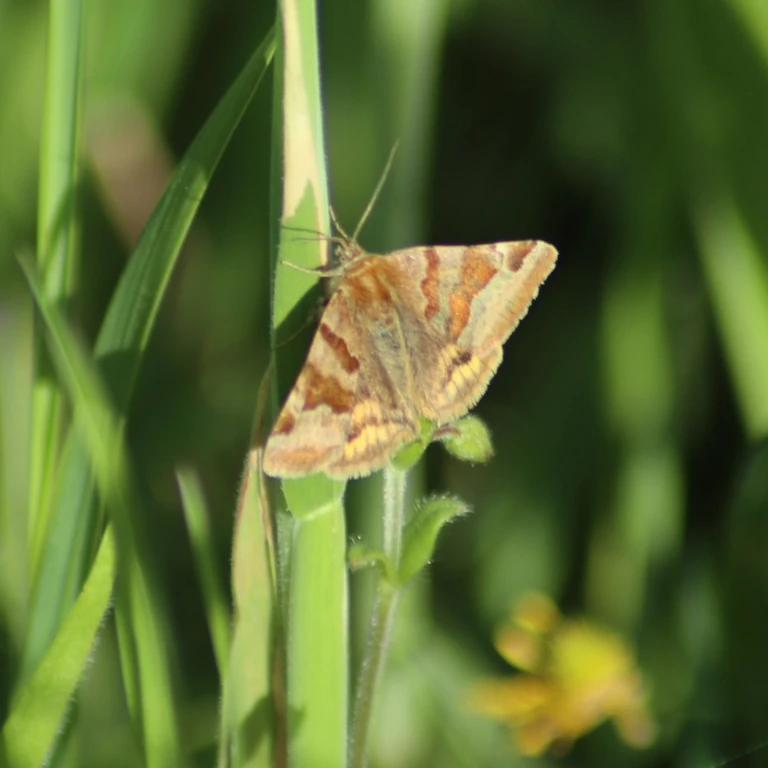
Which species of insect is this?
Euclidia glyphica
